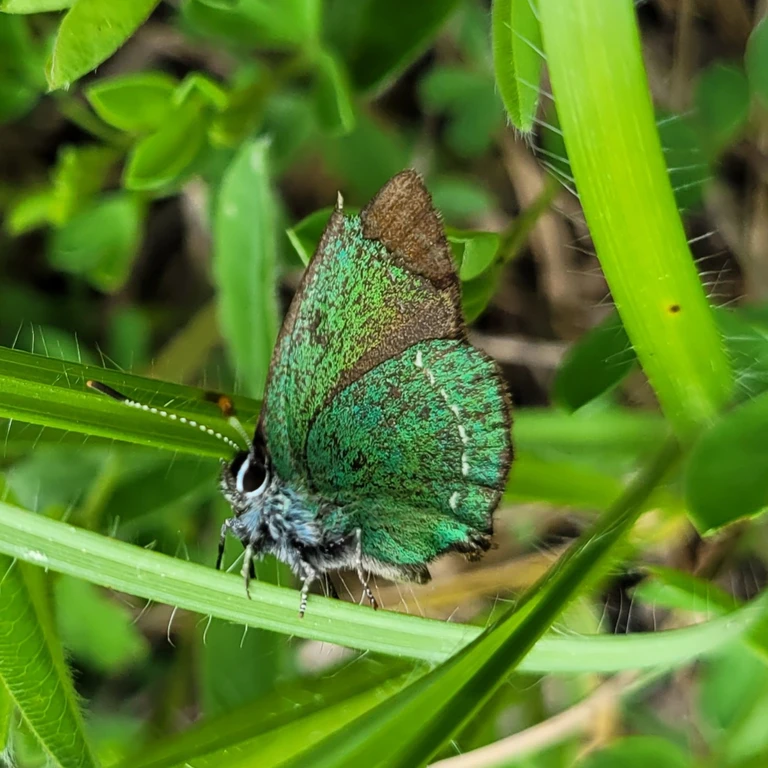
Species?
Callophrys rubi
